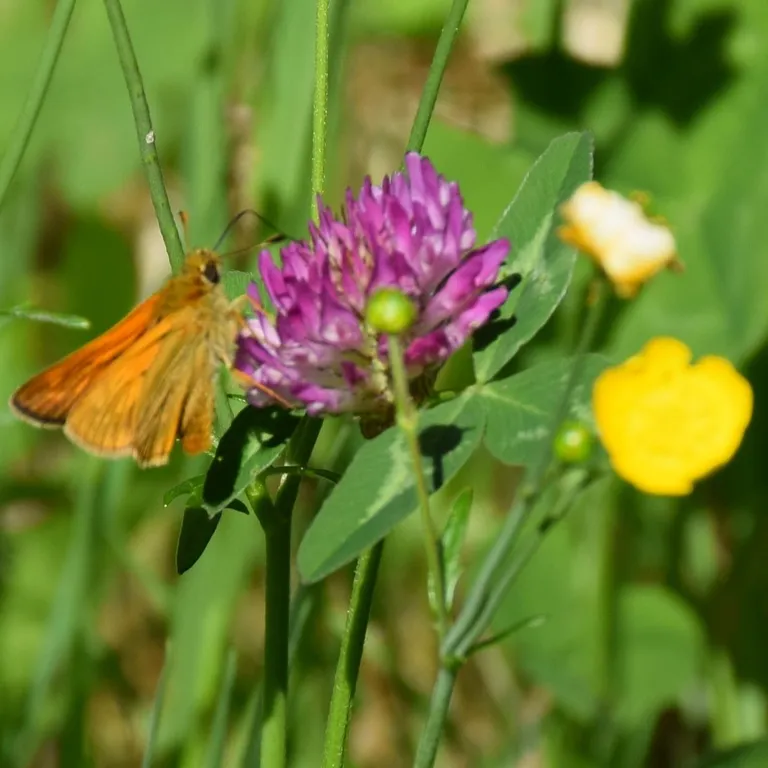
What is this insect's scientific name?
Ochlodes sylvanus (also Ochlodes venata)
